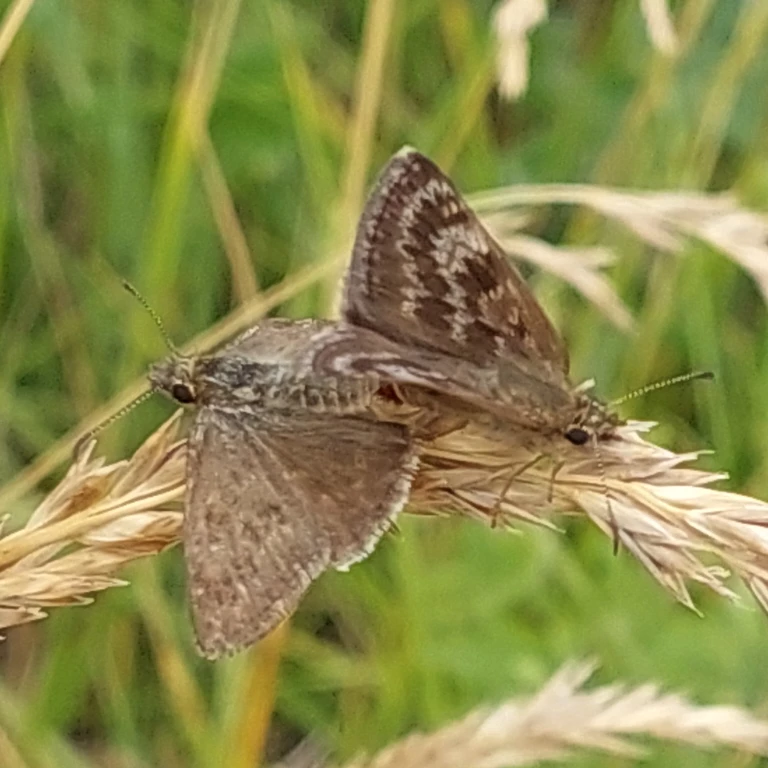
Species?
Erynnis tages
